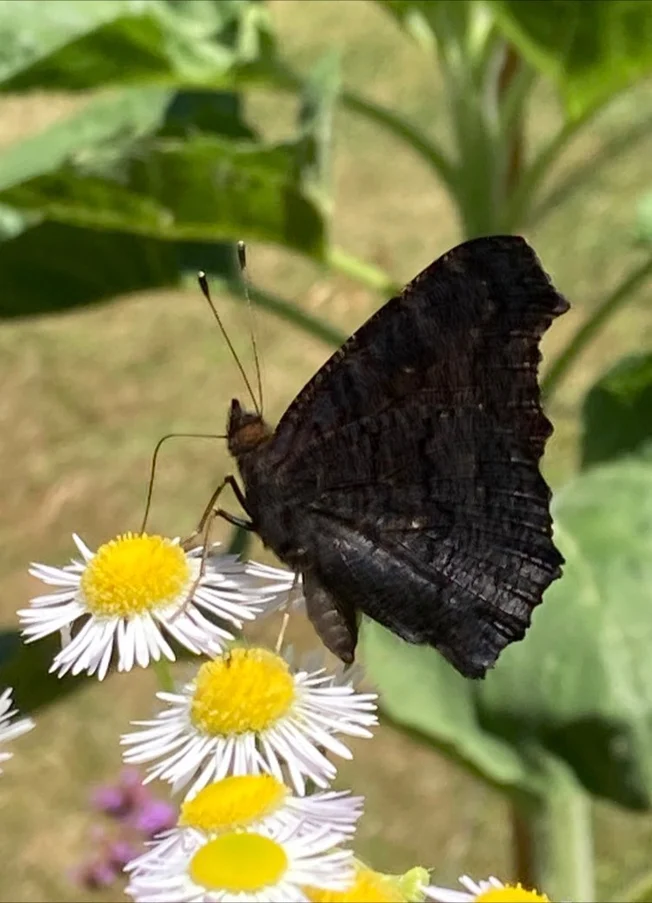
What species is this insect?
Aglais io
